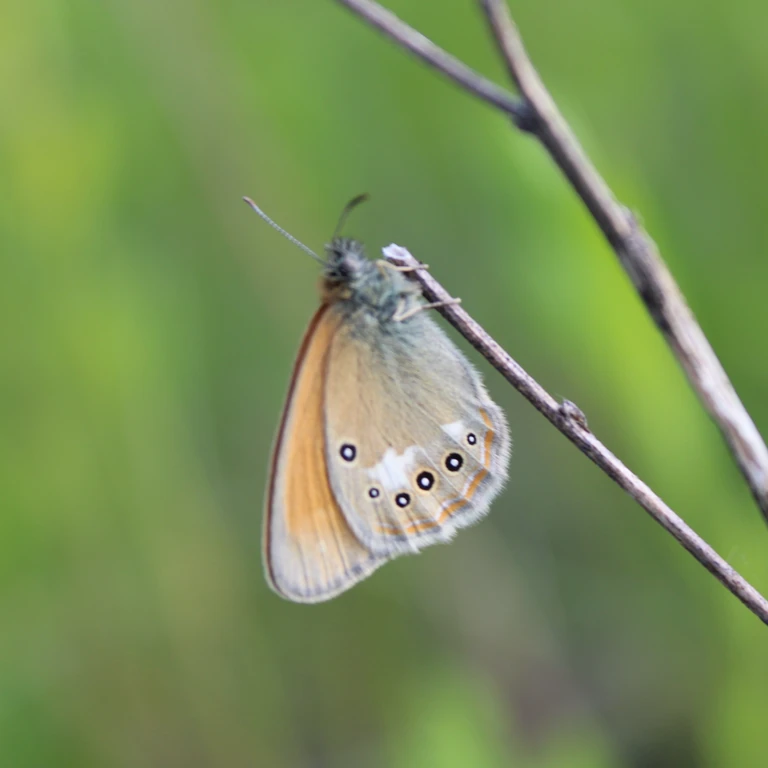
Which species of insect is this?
Coenonympha glycerion (also Coenonympha iphis)
